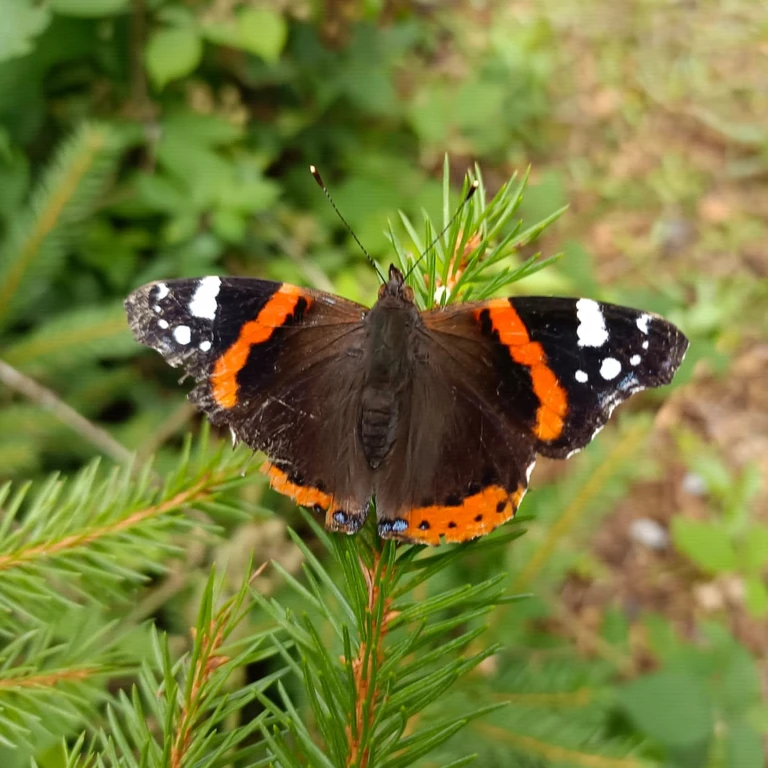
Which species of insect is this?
Vanessa atalanta
